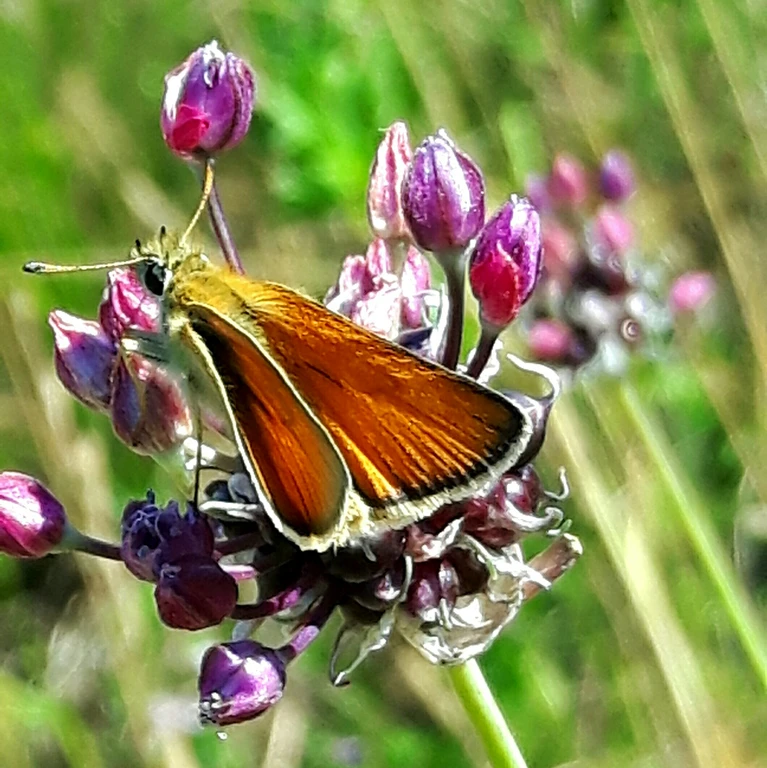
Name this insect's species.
Thymelicus lineola
